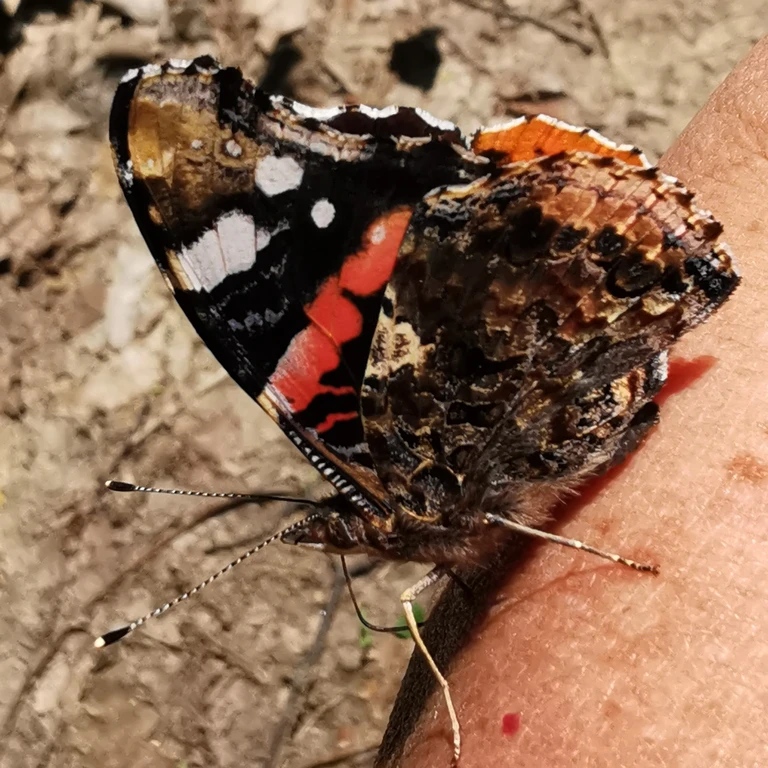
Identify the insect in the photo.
Vanessa atalanta
